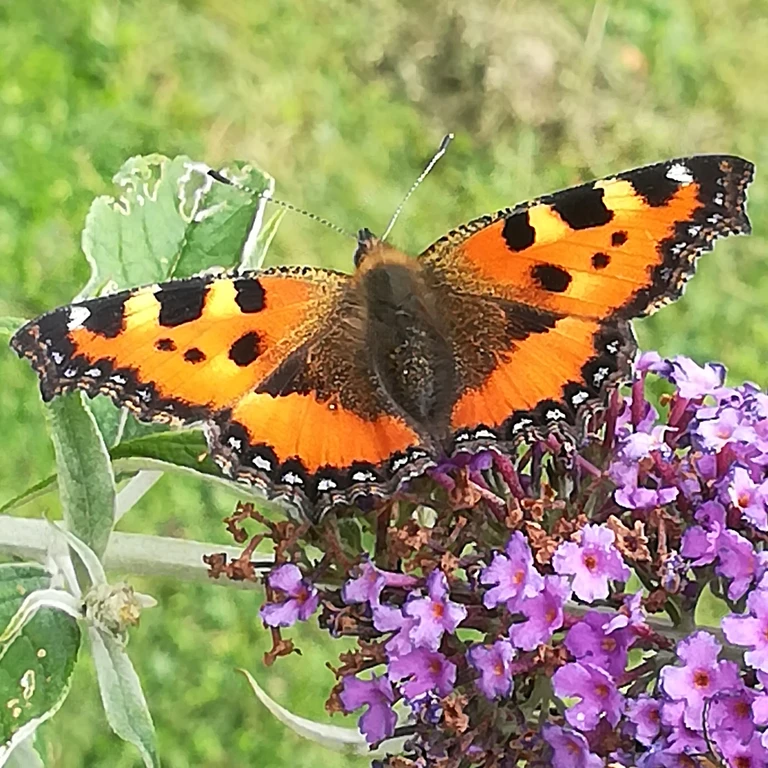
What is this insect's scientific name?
Aglais urticae
